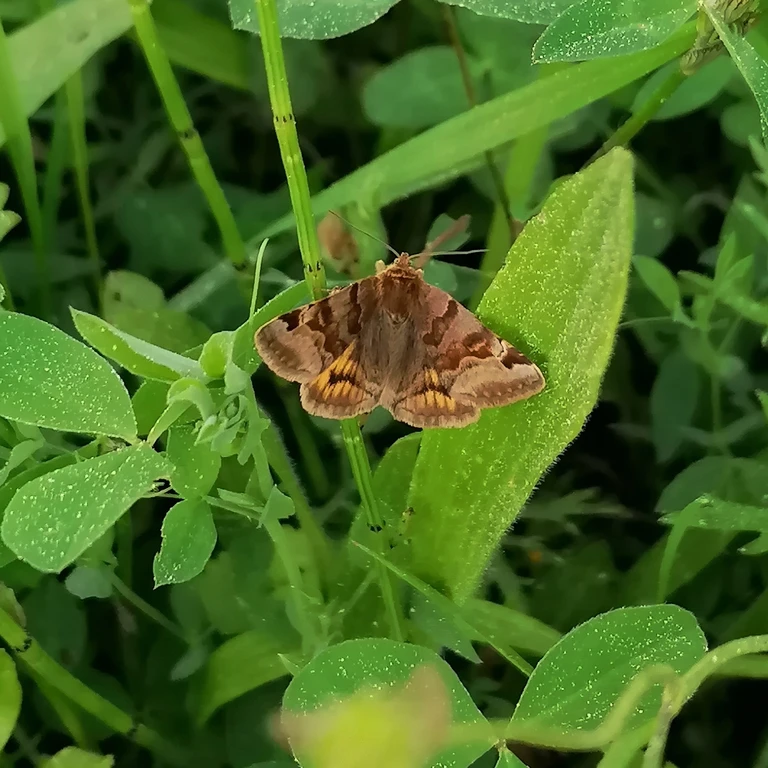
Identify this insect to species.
Euclidia glyphica
